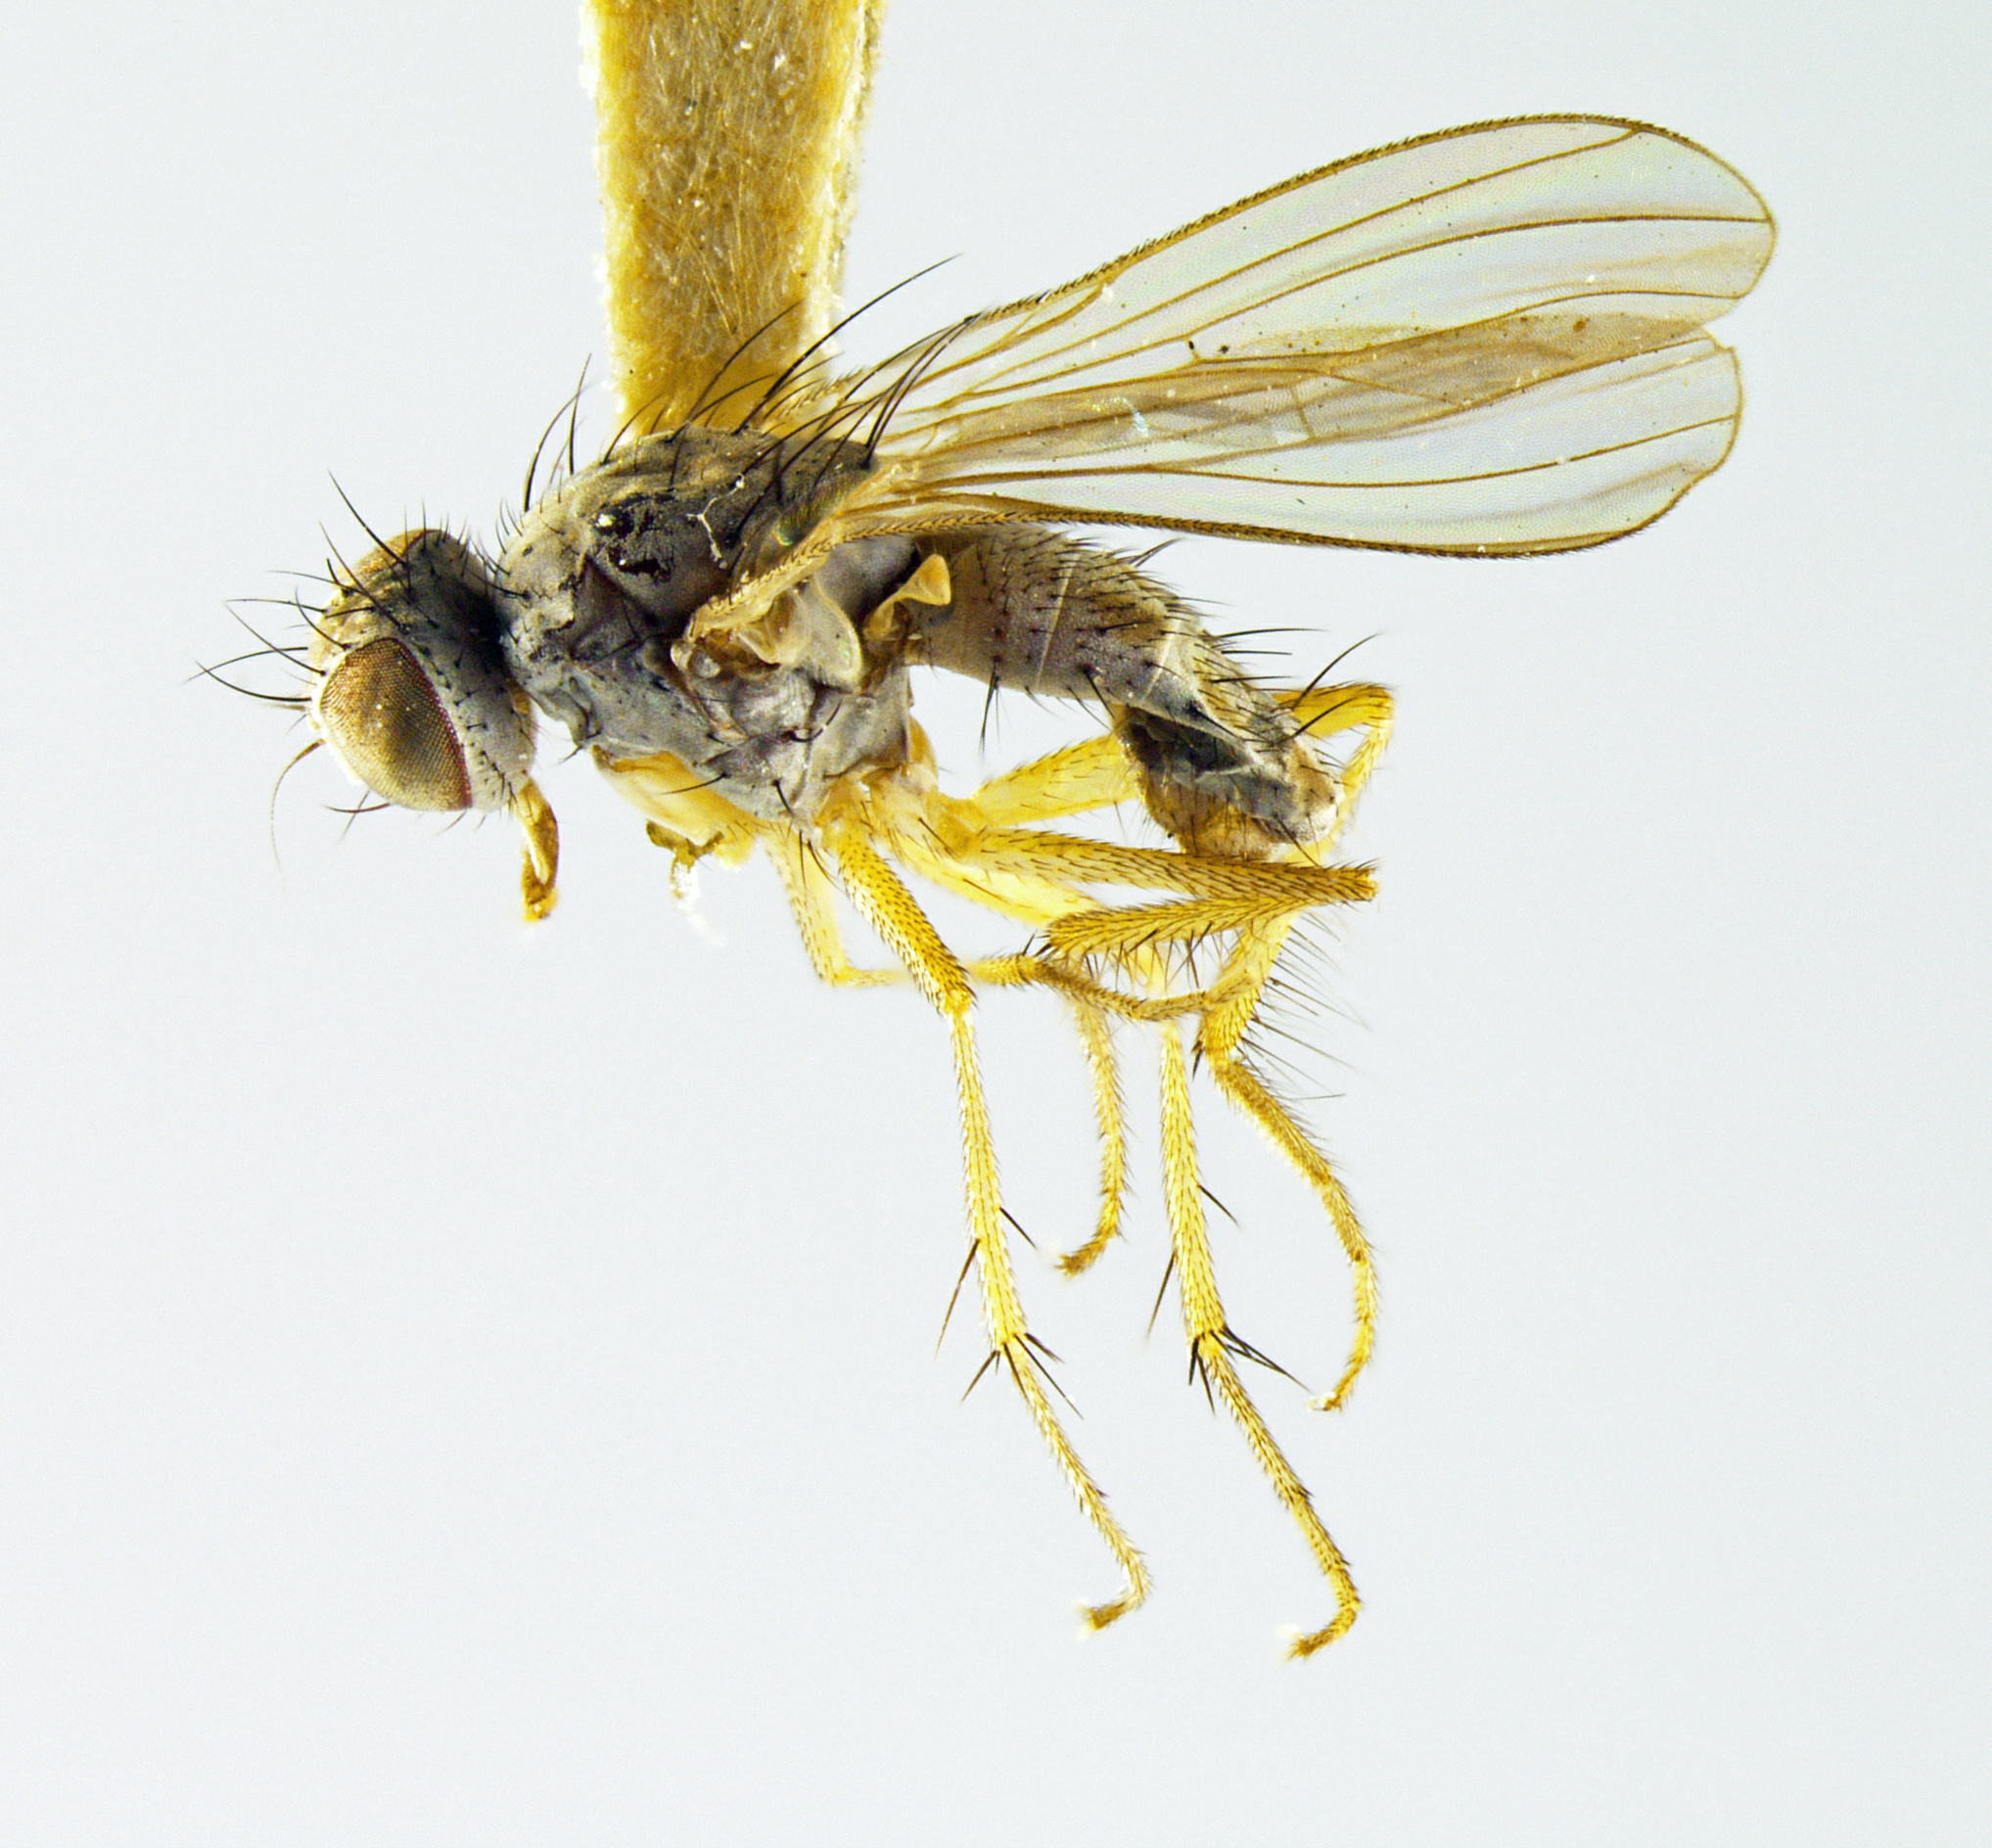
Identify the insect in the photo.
Coenosia tausa
